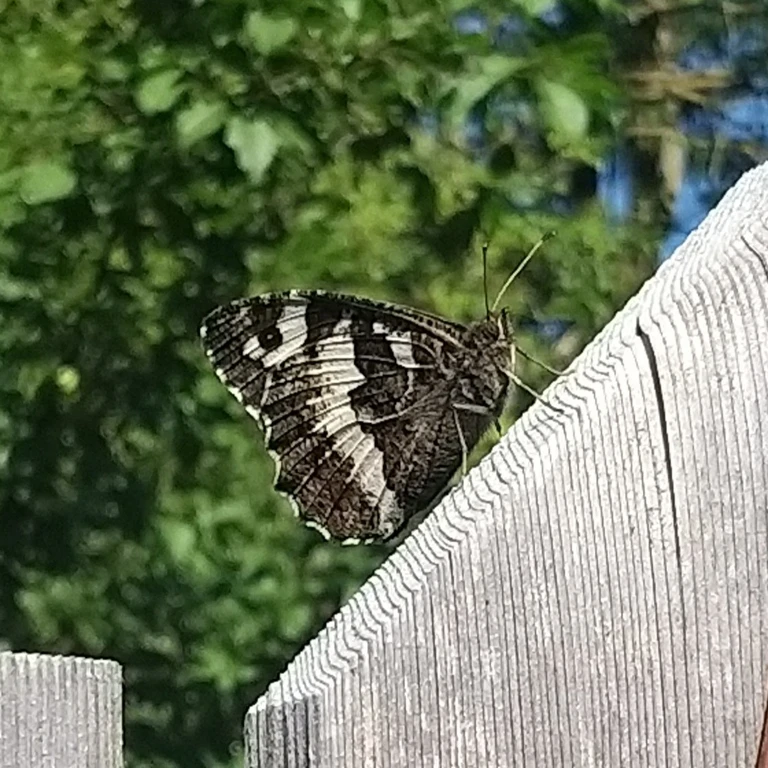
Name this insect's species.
Brintesia circe
